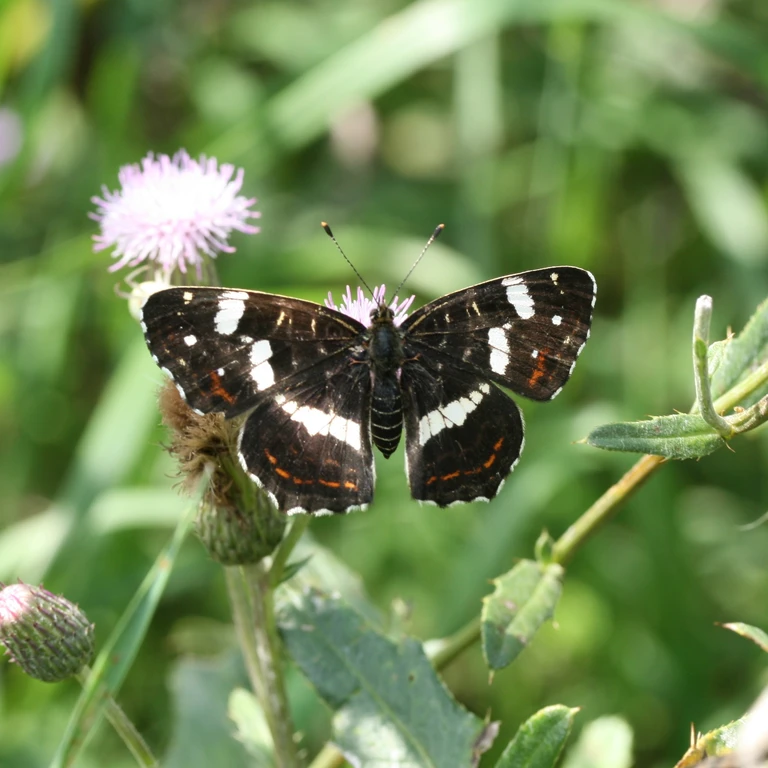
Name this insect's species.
Araschnia levana
